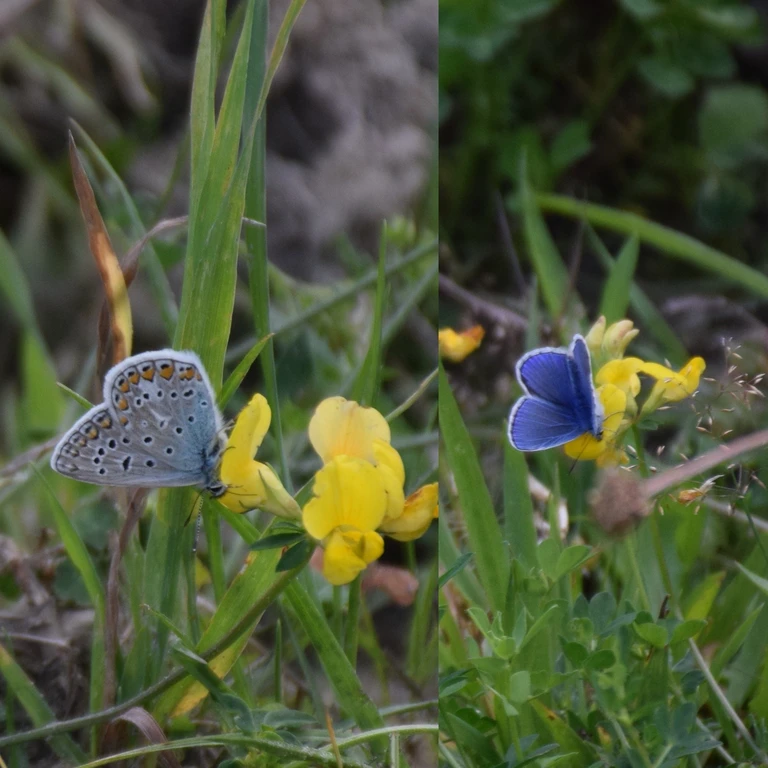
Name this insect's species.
Polyommatus icarus
